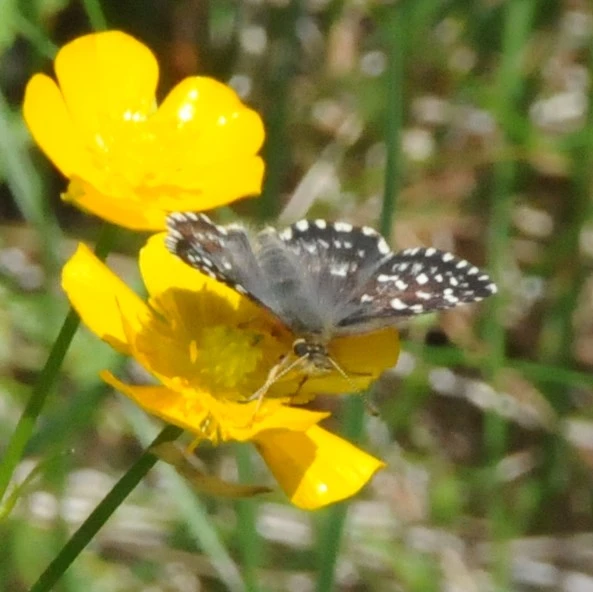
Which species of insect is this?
Pyrgus malvae
